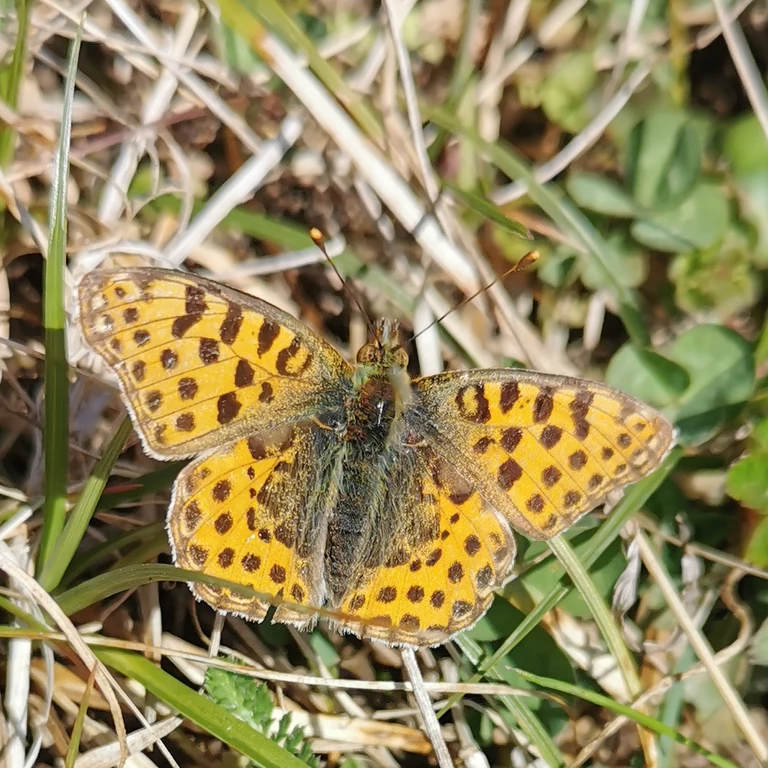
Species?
Issoria lathonia
